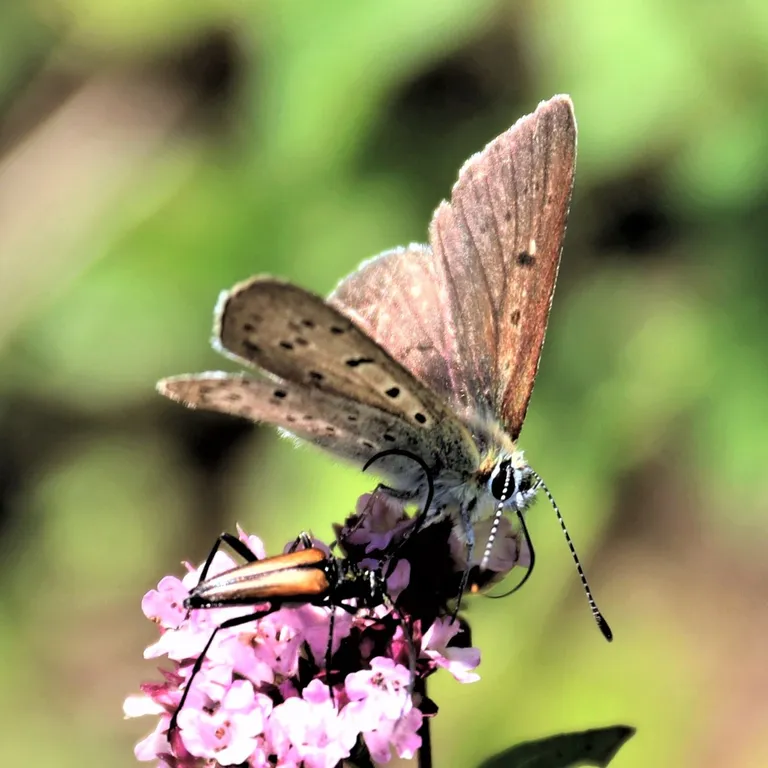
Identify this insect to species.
Lycaena tityrus (also Loweia tityrus)
